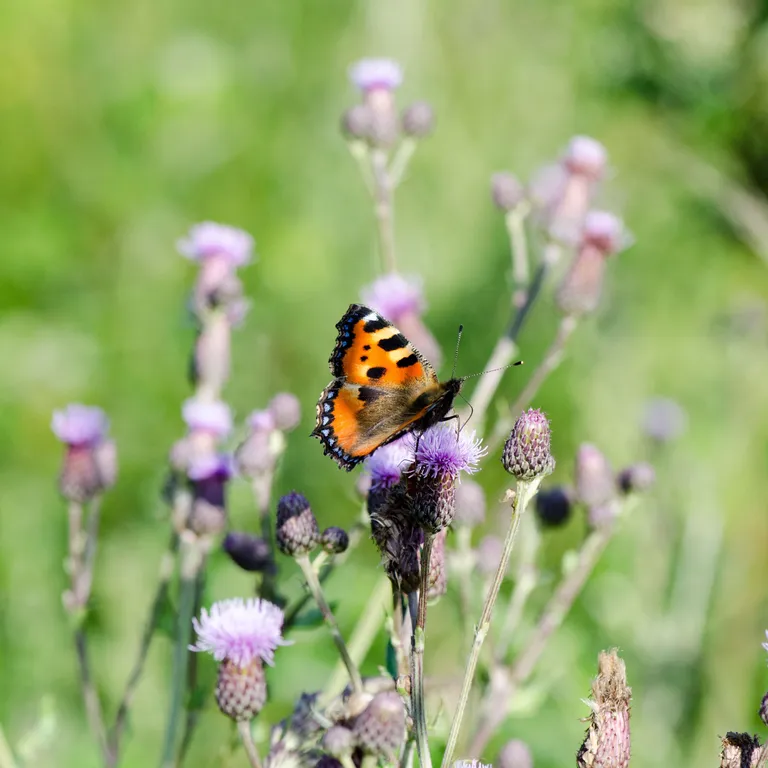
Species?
Aglais urticae
